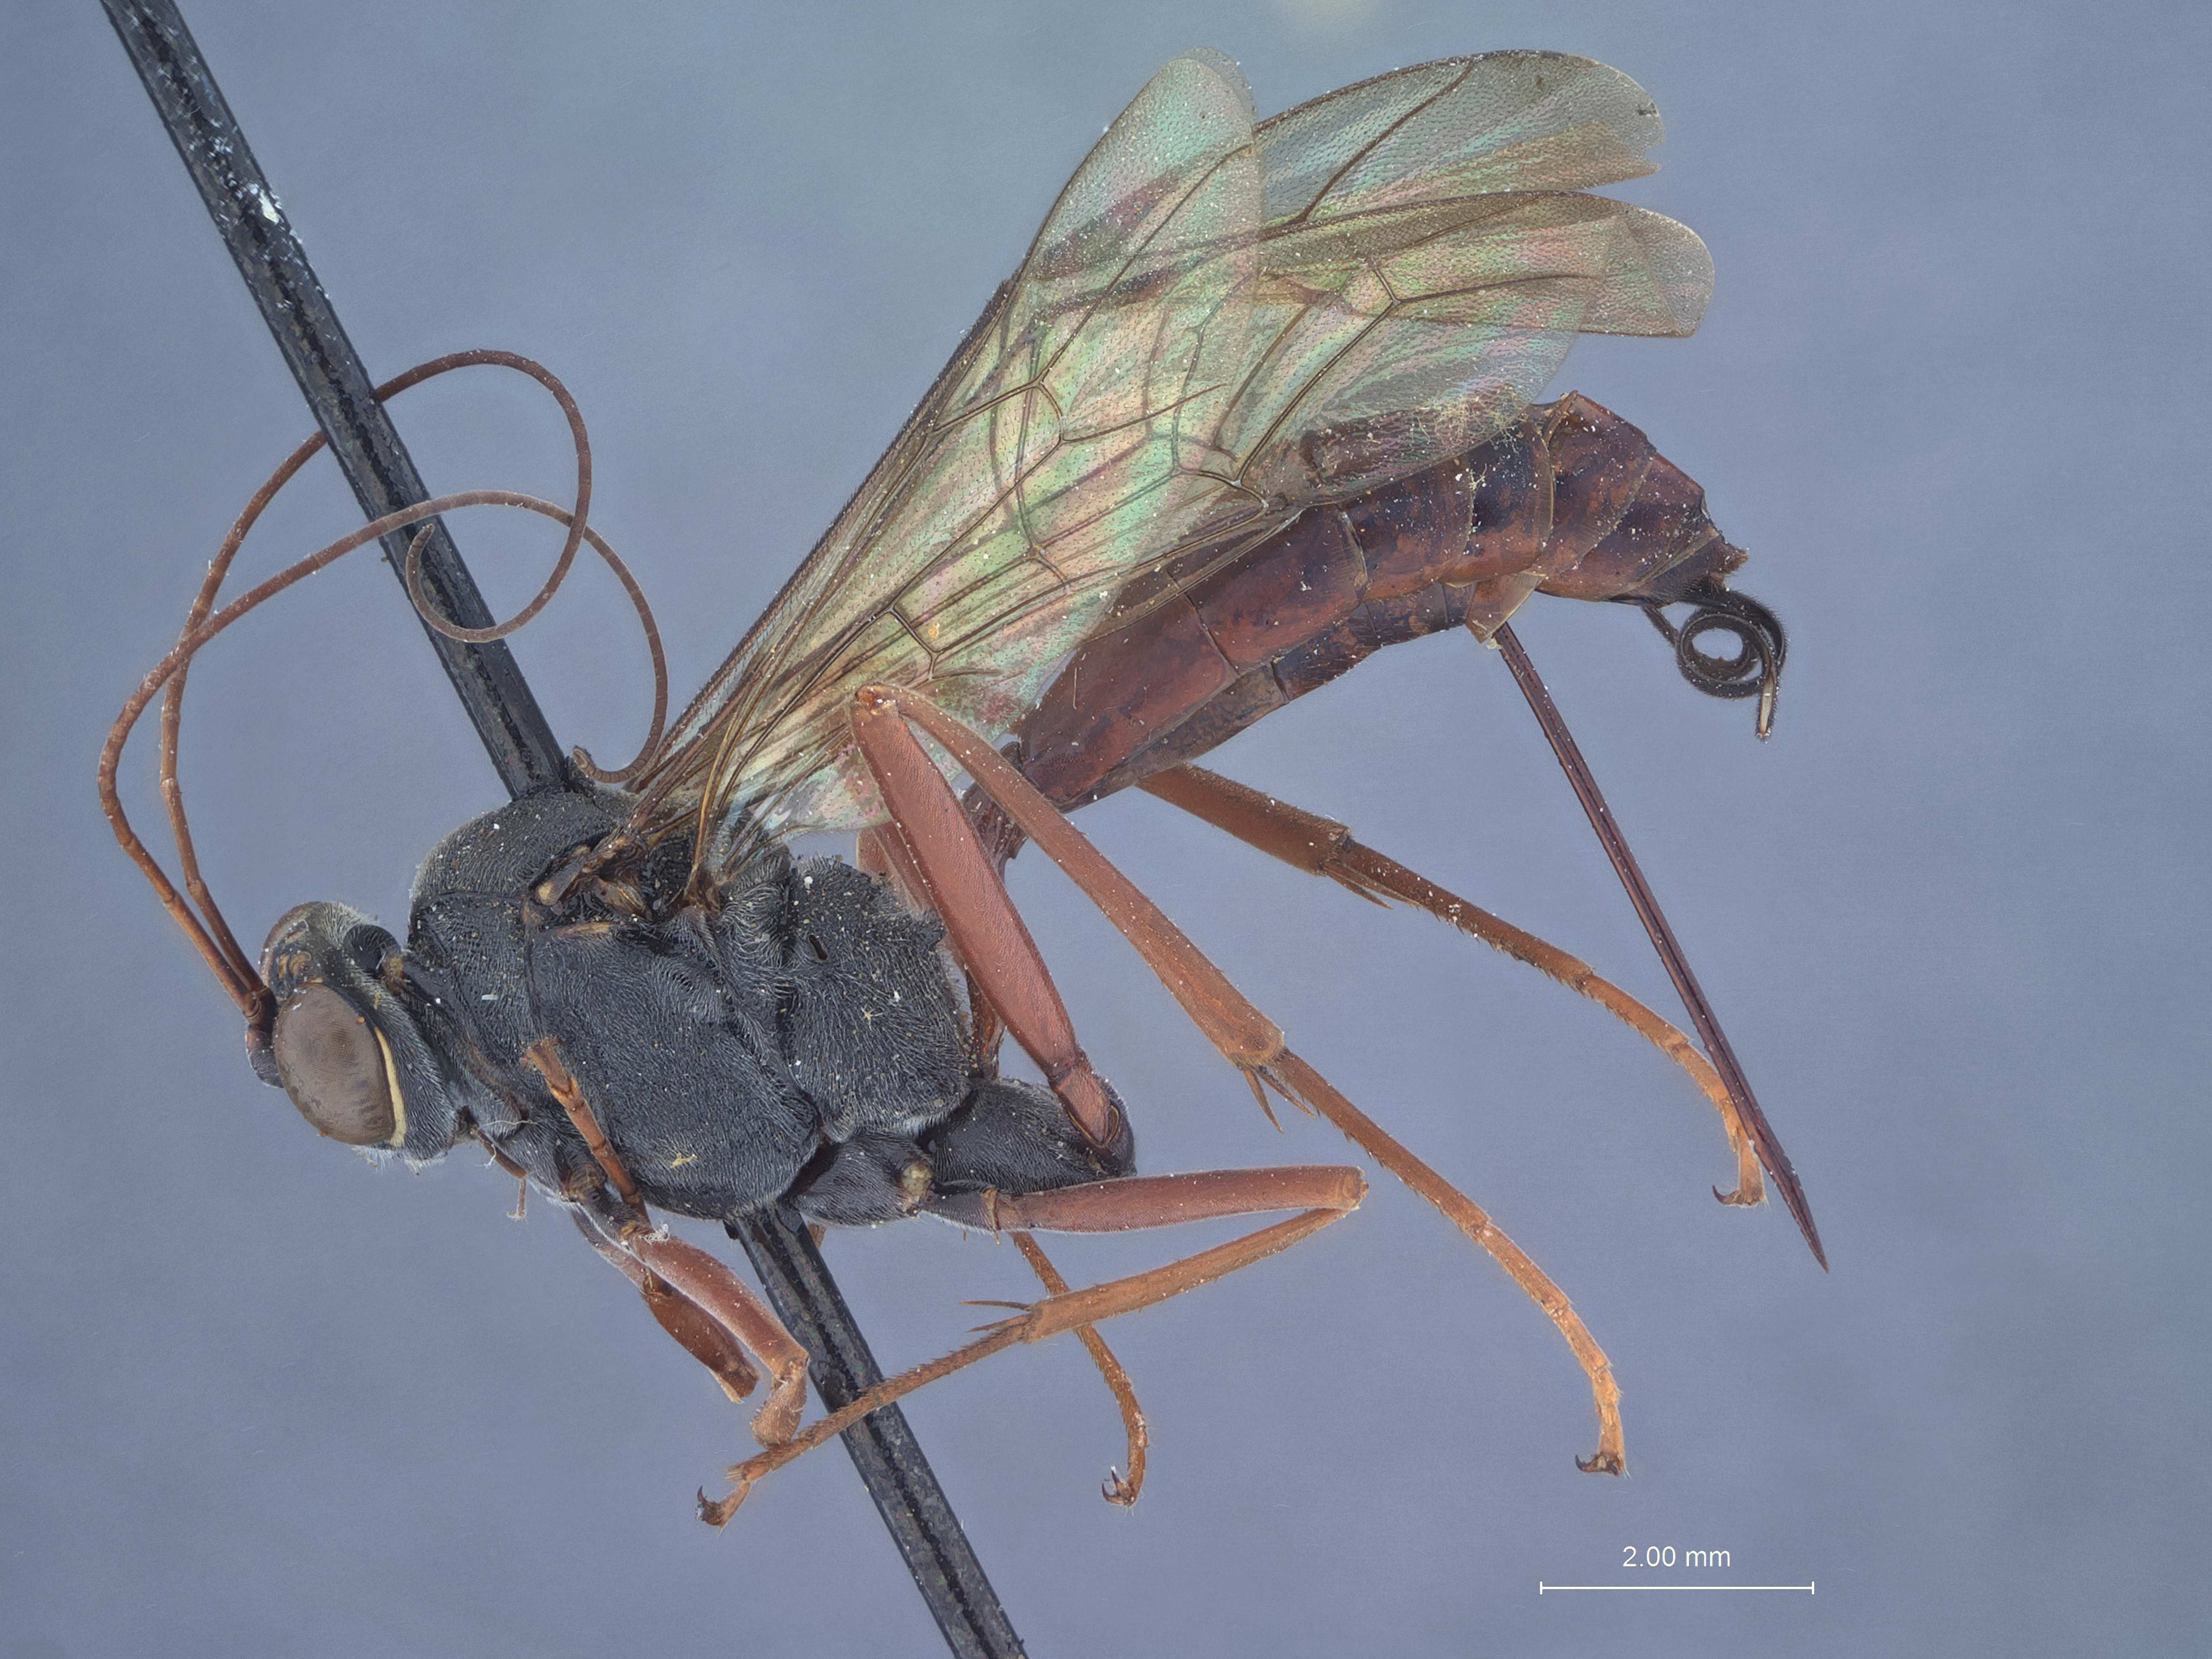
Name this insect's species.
Trachysphyrus rugioscutum
